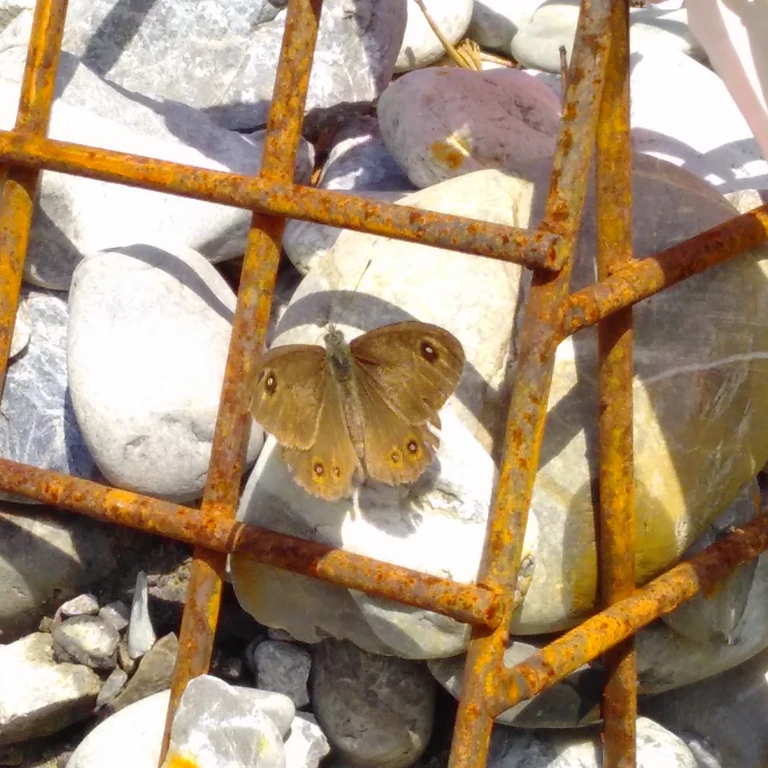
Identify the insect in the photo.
Lasiommata maera (also Pararge maera)
